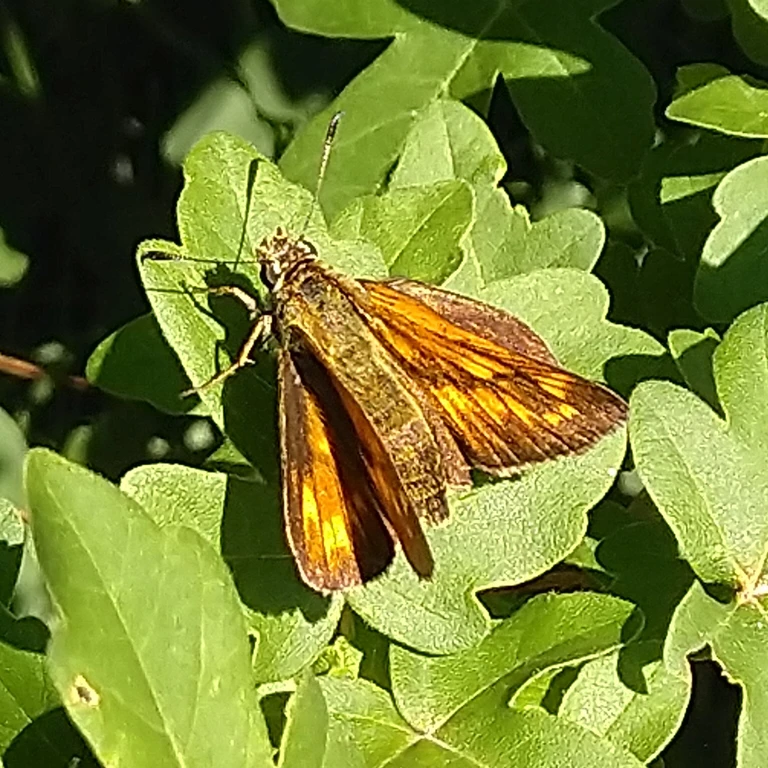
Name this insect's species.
Ochlodes sylvanus (also Ochlodes venata)
